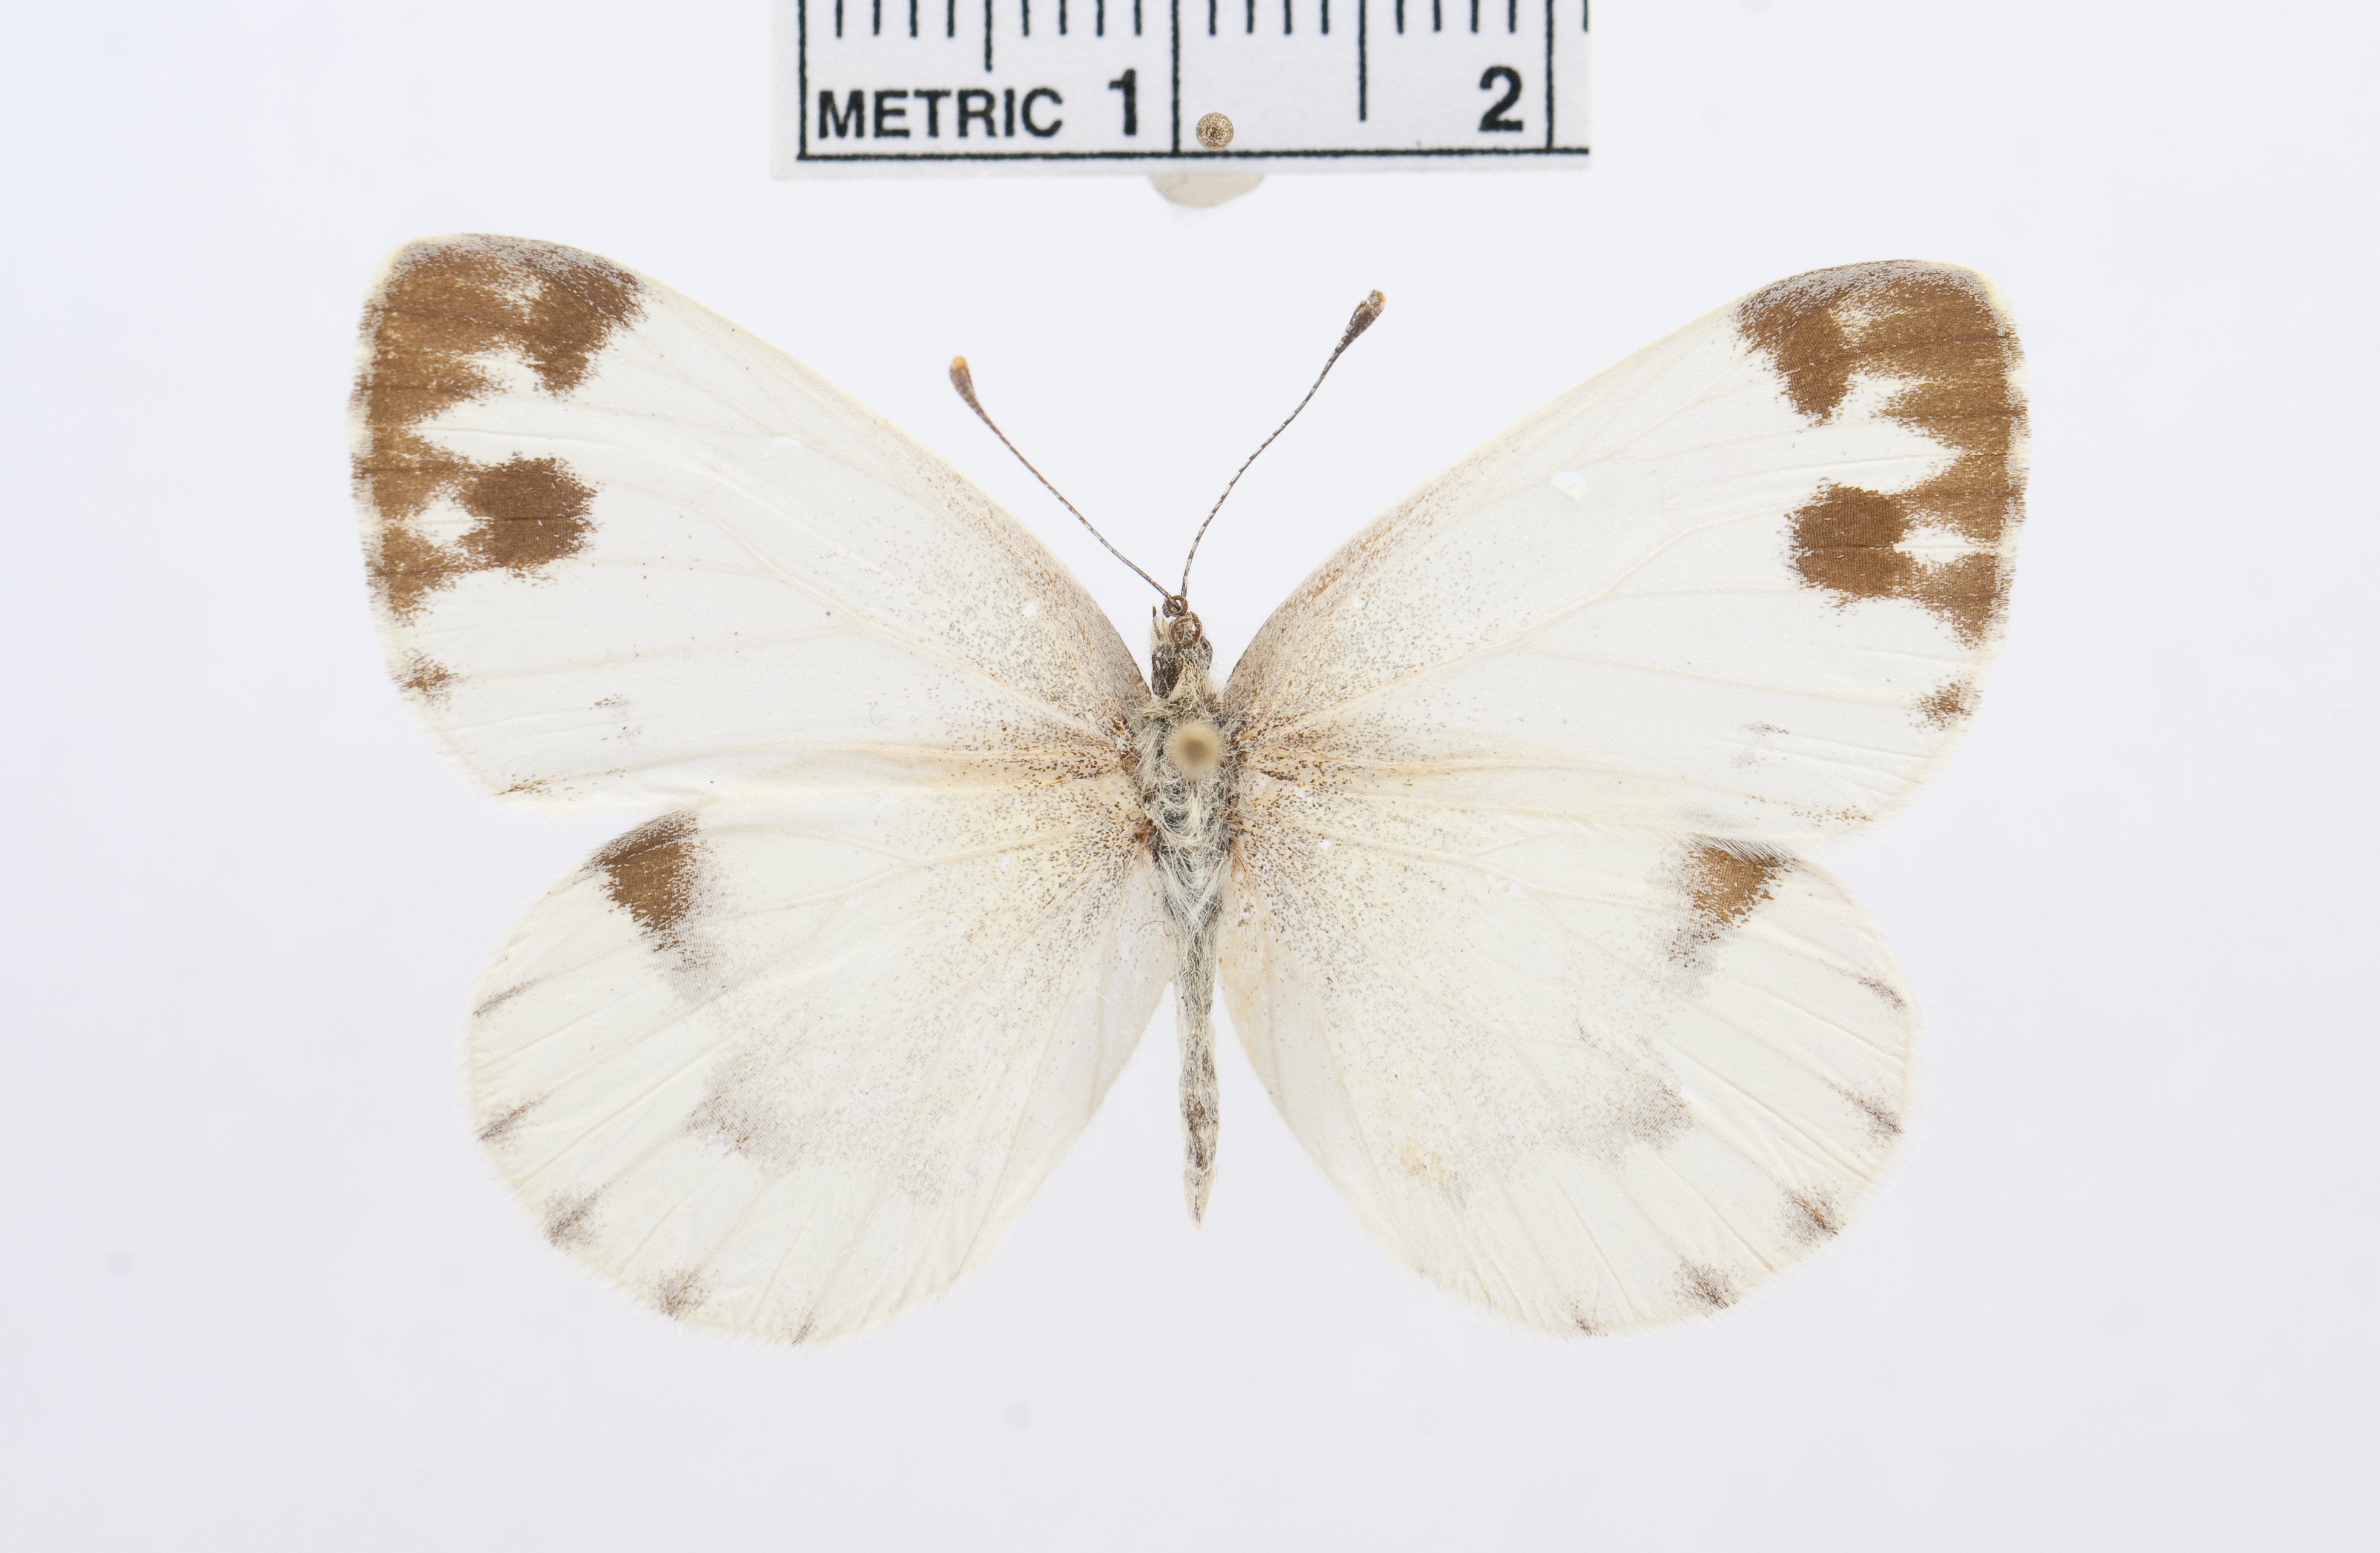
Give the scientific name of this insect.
Pieris krueperi
